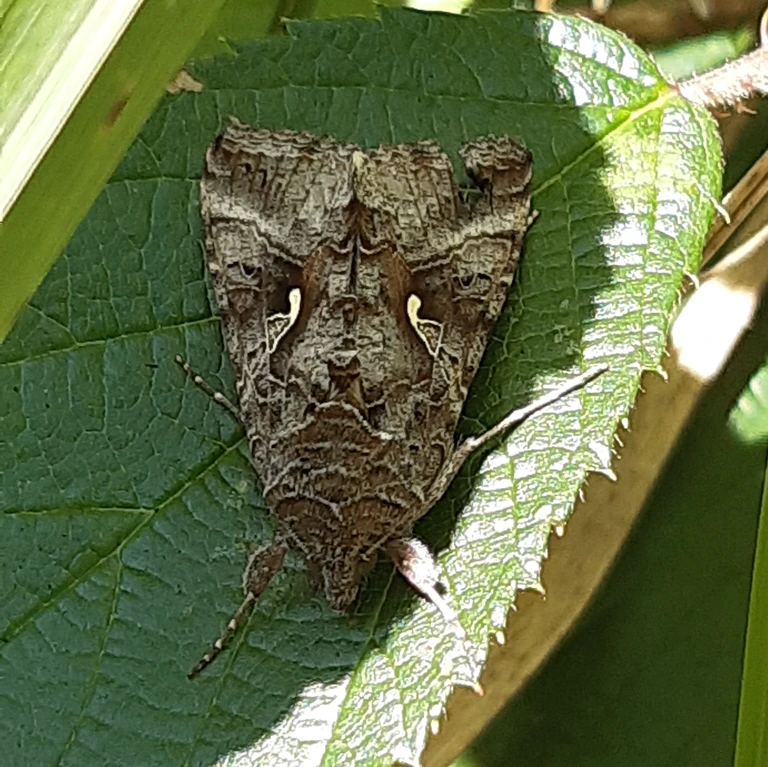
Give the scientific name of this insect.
Autographa gamma
